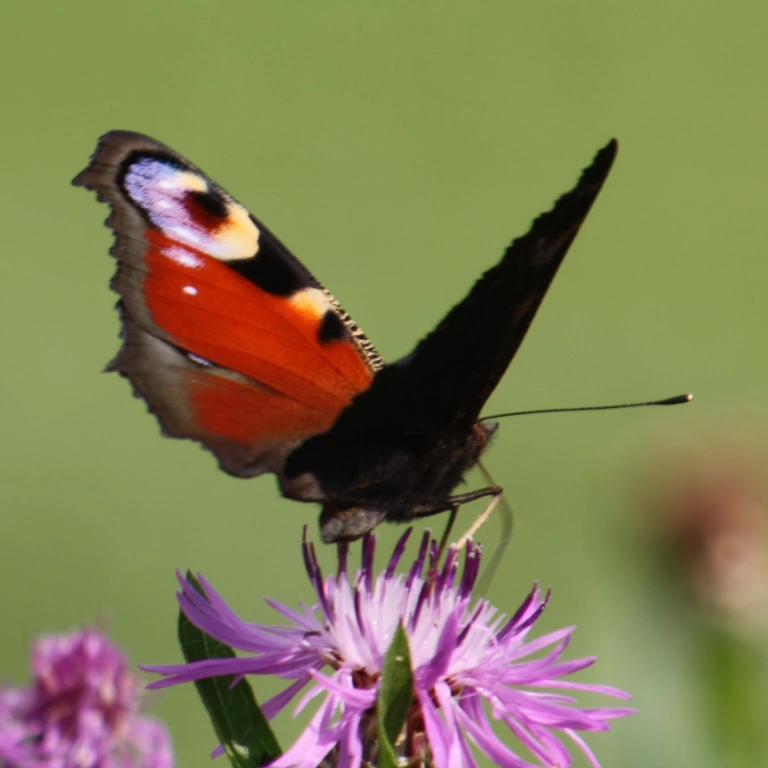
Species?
Aglais io
